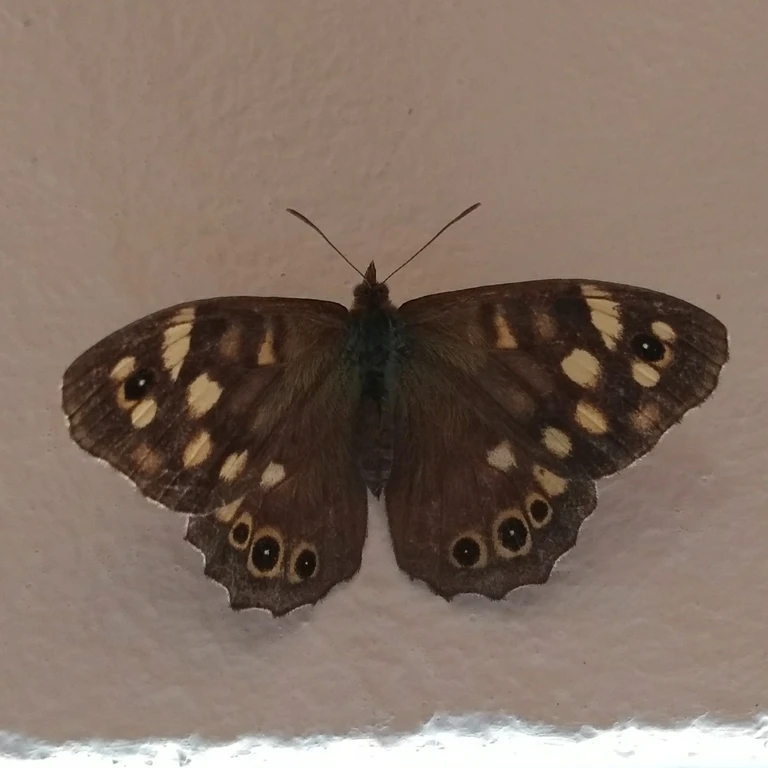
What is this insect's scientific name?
Pararge aegeria
